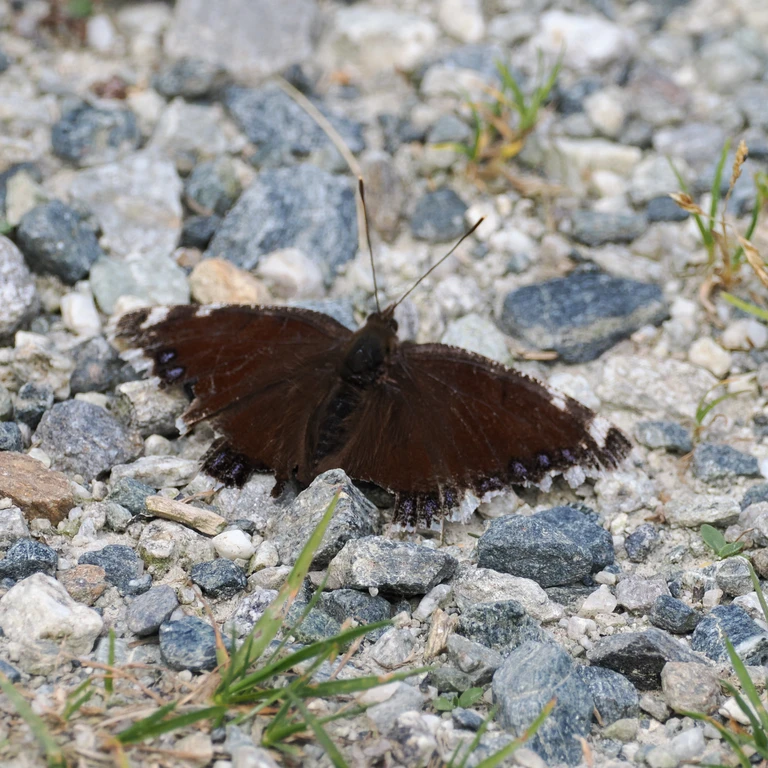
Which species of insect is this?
Nymphalis antiopa
